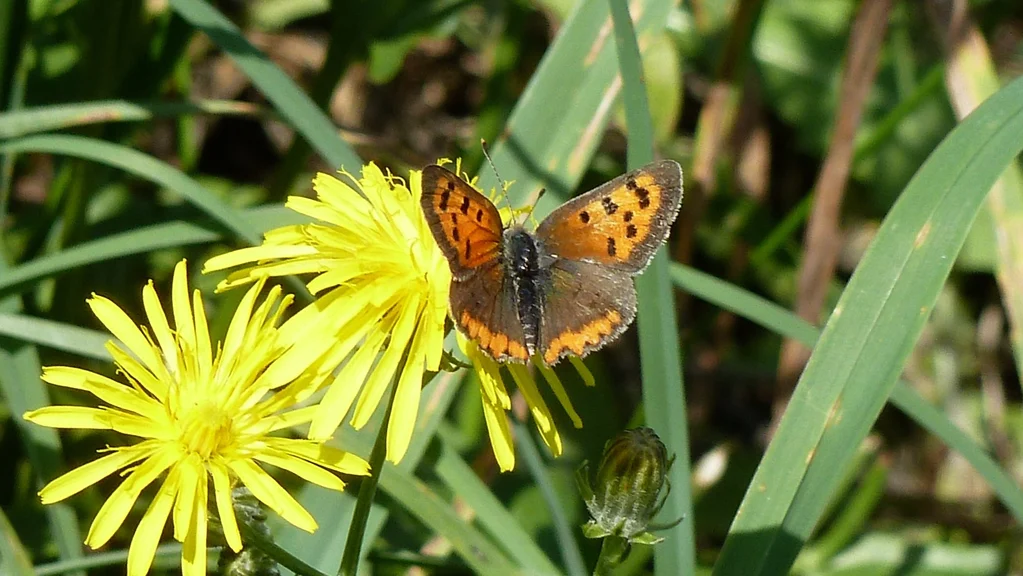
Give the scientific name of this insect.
Lycaena phlaeas
